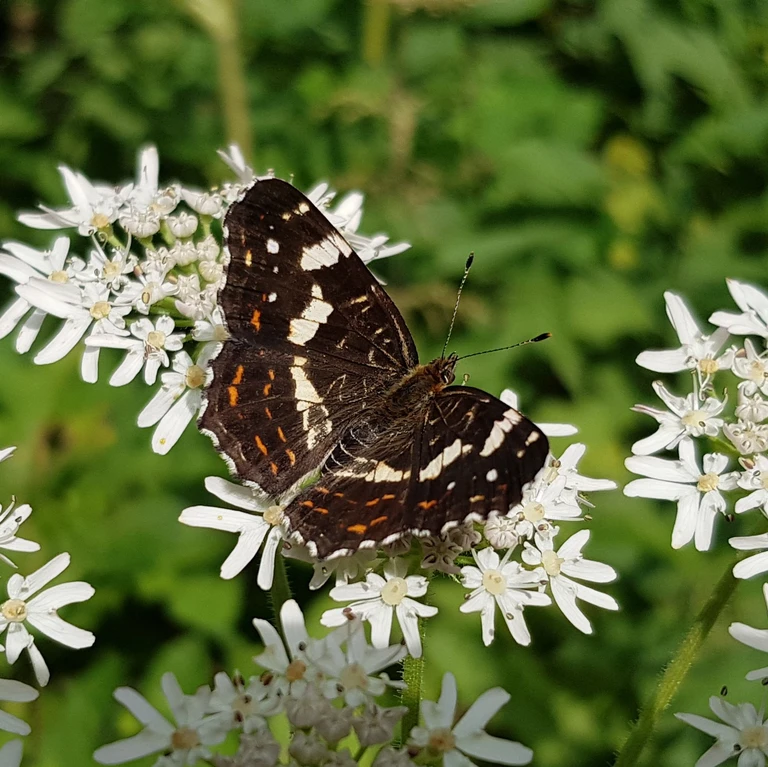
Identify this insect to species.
Araschnia levana
